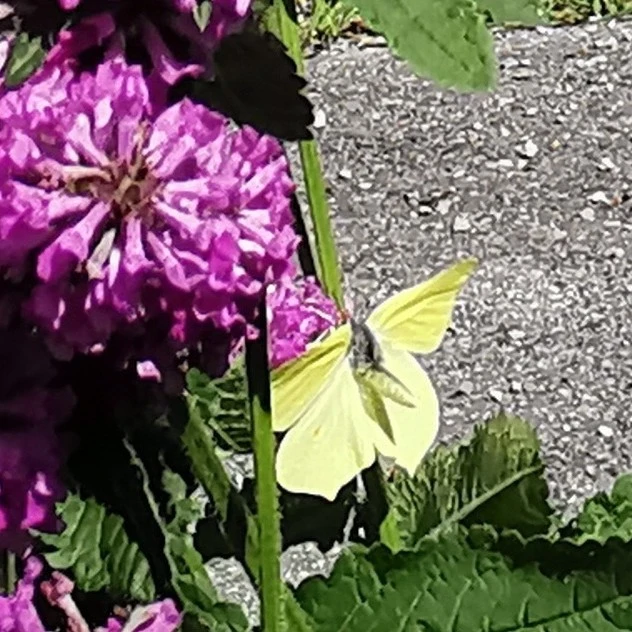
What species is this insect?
Gonepteryx rhamni
